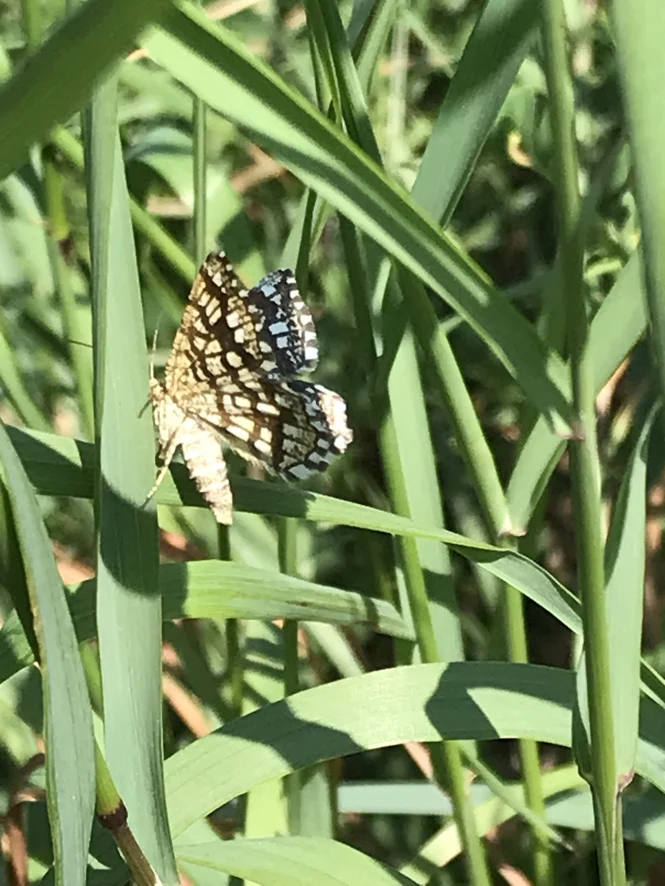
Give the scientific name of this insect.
Chiasmia clathrata
